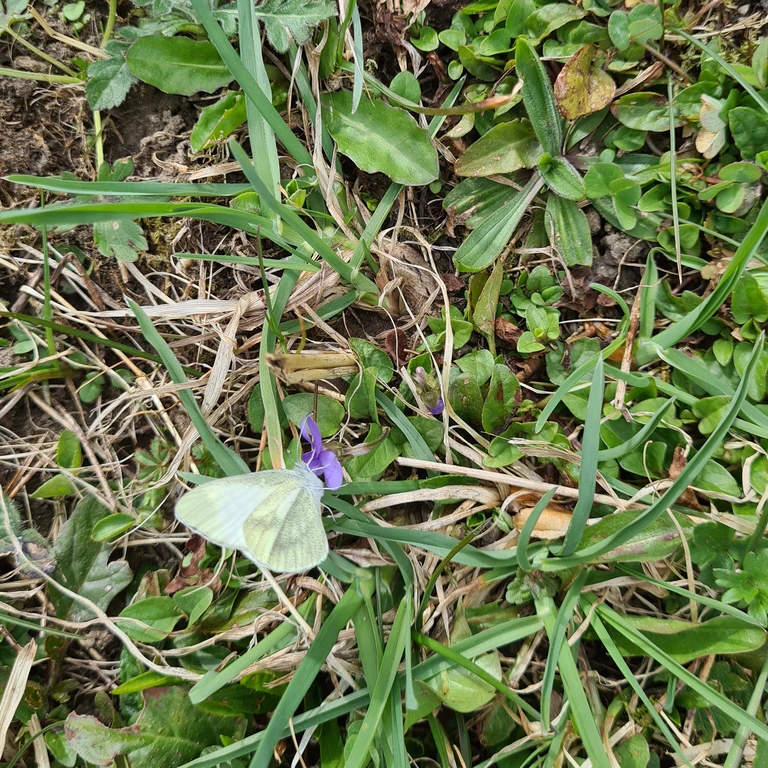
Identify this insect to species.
Leptidea sinapis/juvernica
